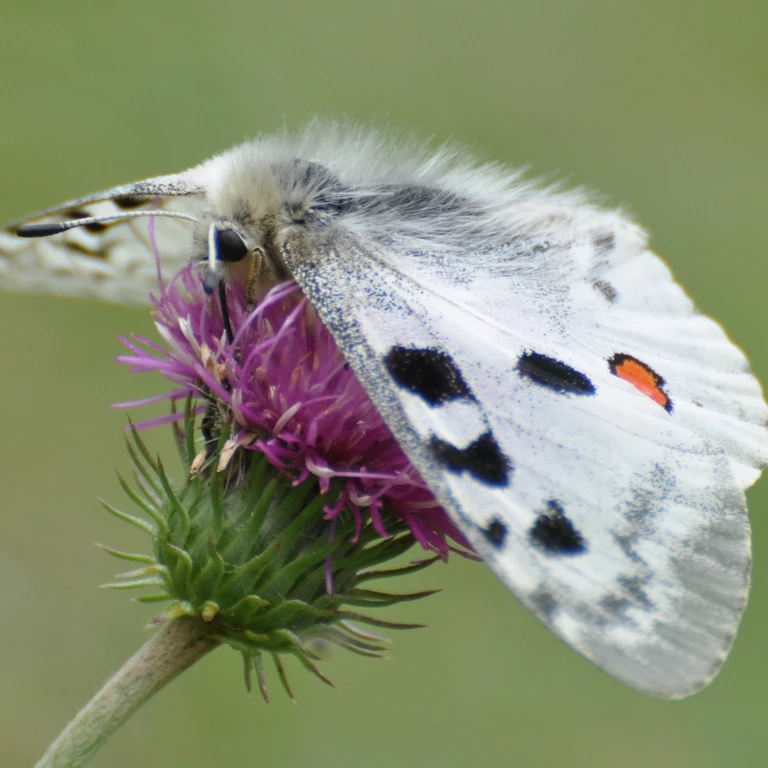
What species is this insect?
Parnassius apollo
